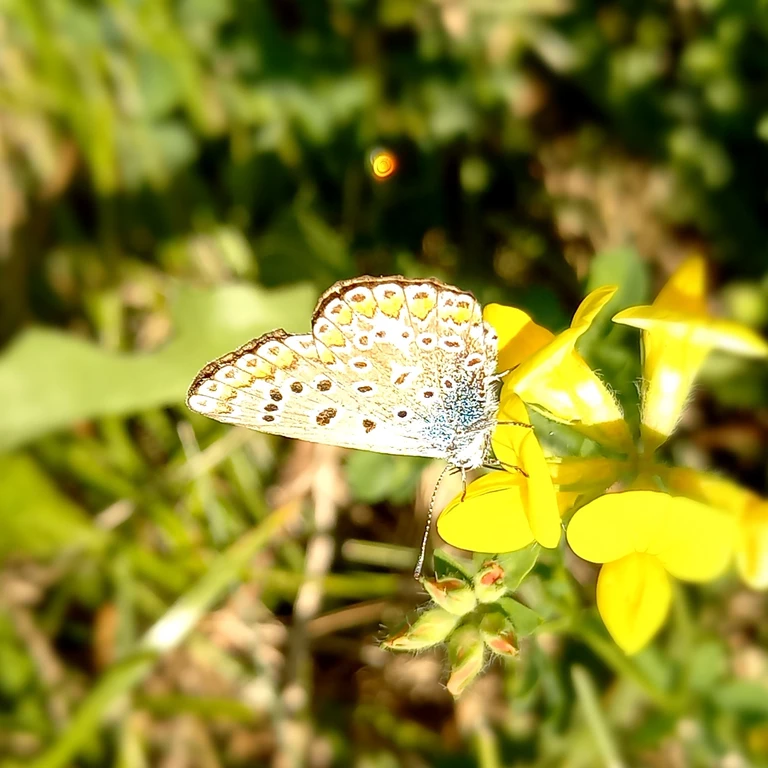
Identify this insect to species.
Polyommatus icarus
